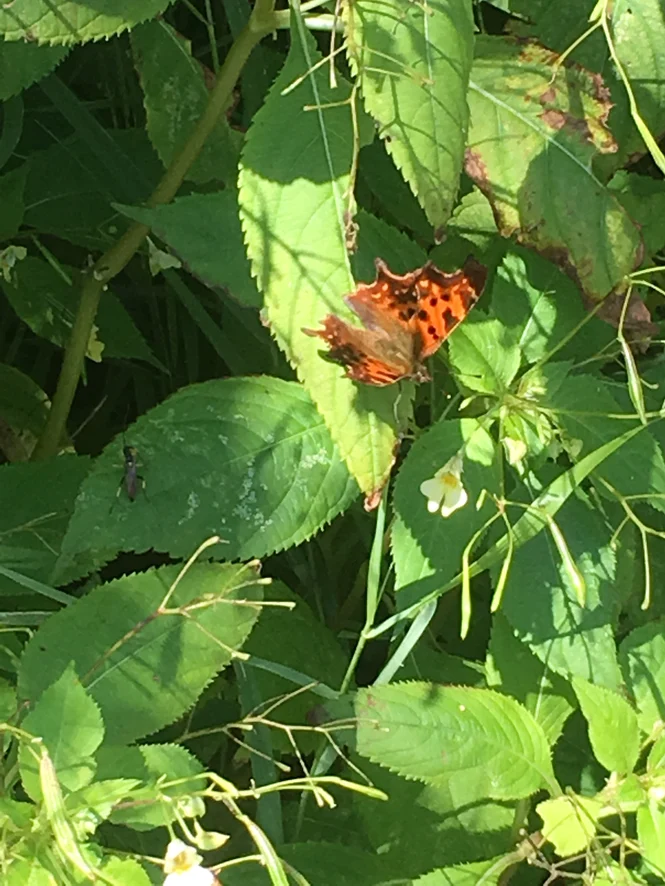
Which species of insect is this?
Polygonia c-album
